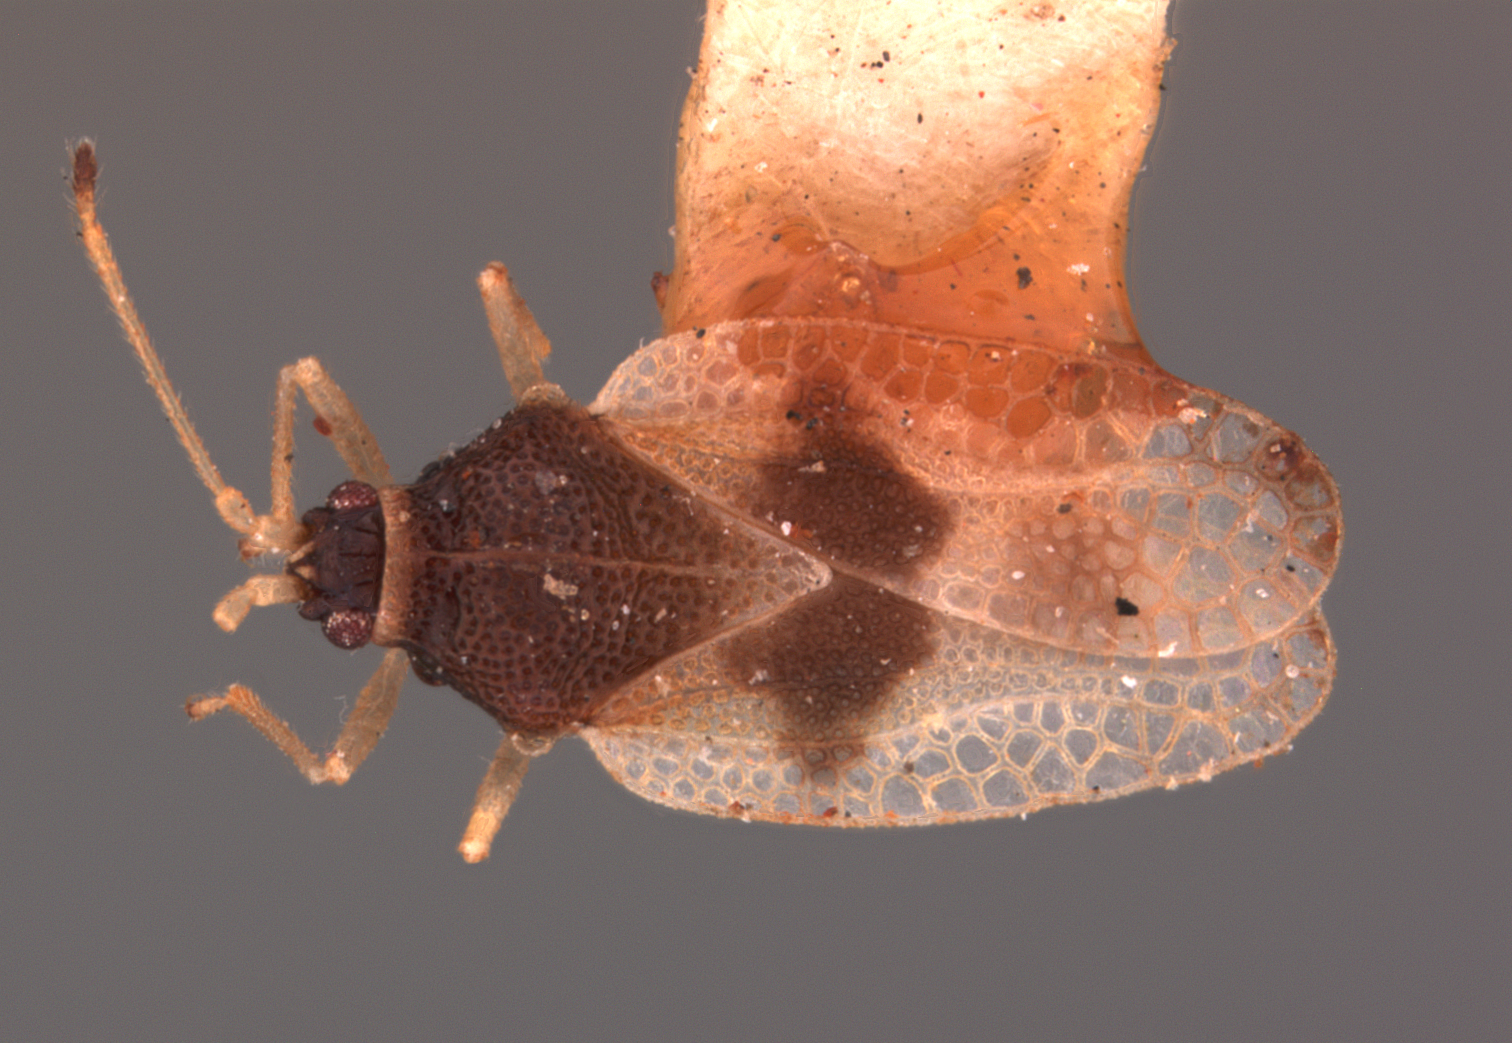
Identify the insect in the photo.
Acysta perseae
